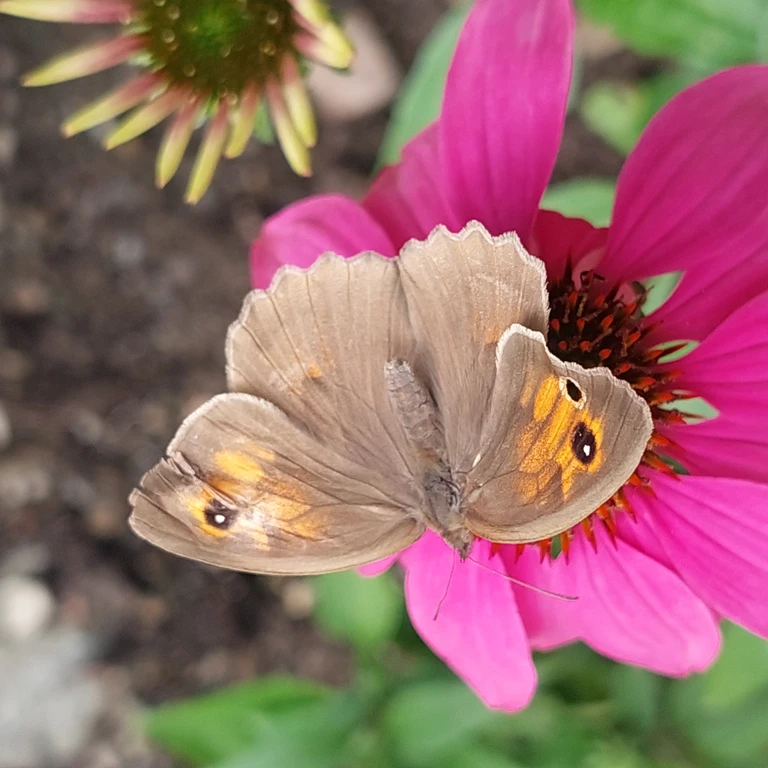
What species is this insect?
Maniola jurtina
